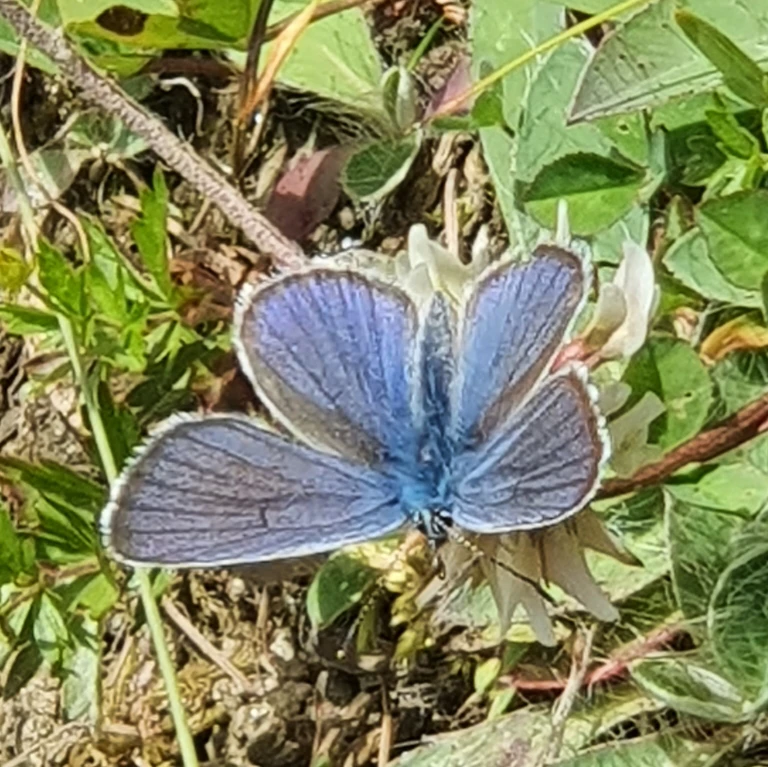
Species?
Cyaniris semiargus
